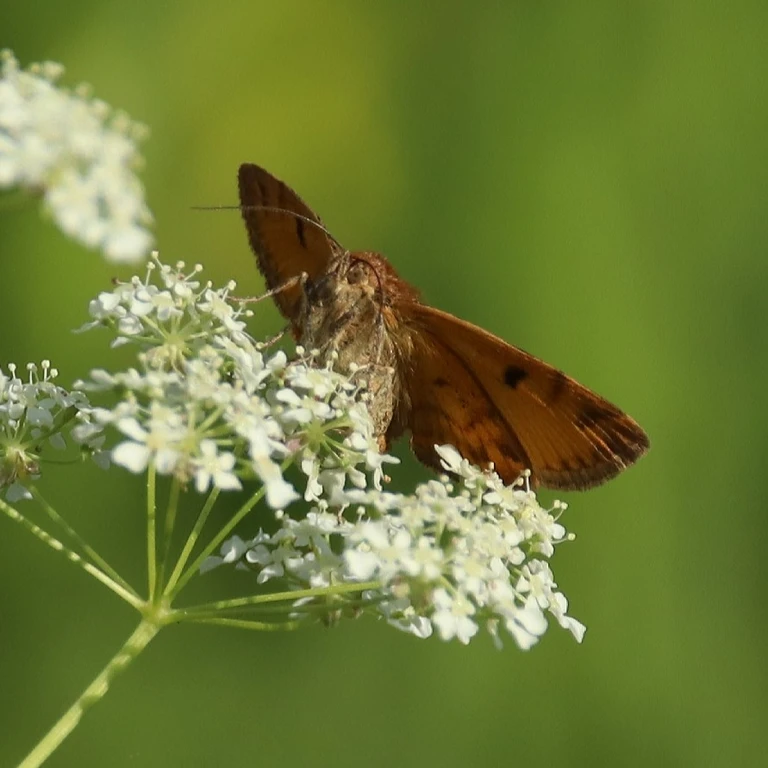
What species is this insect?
Euclidia glyphica
